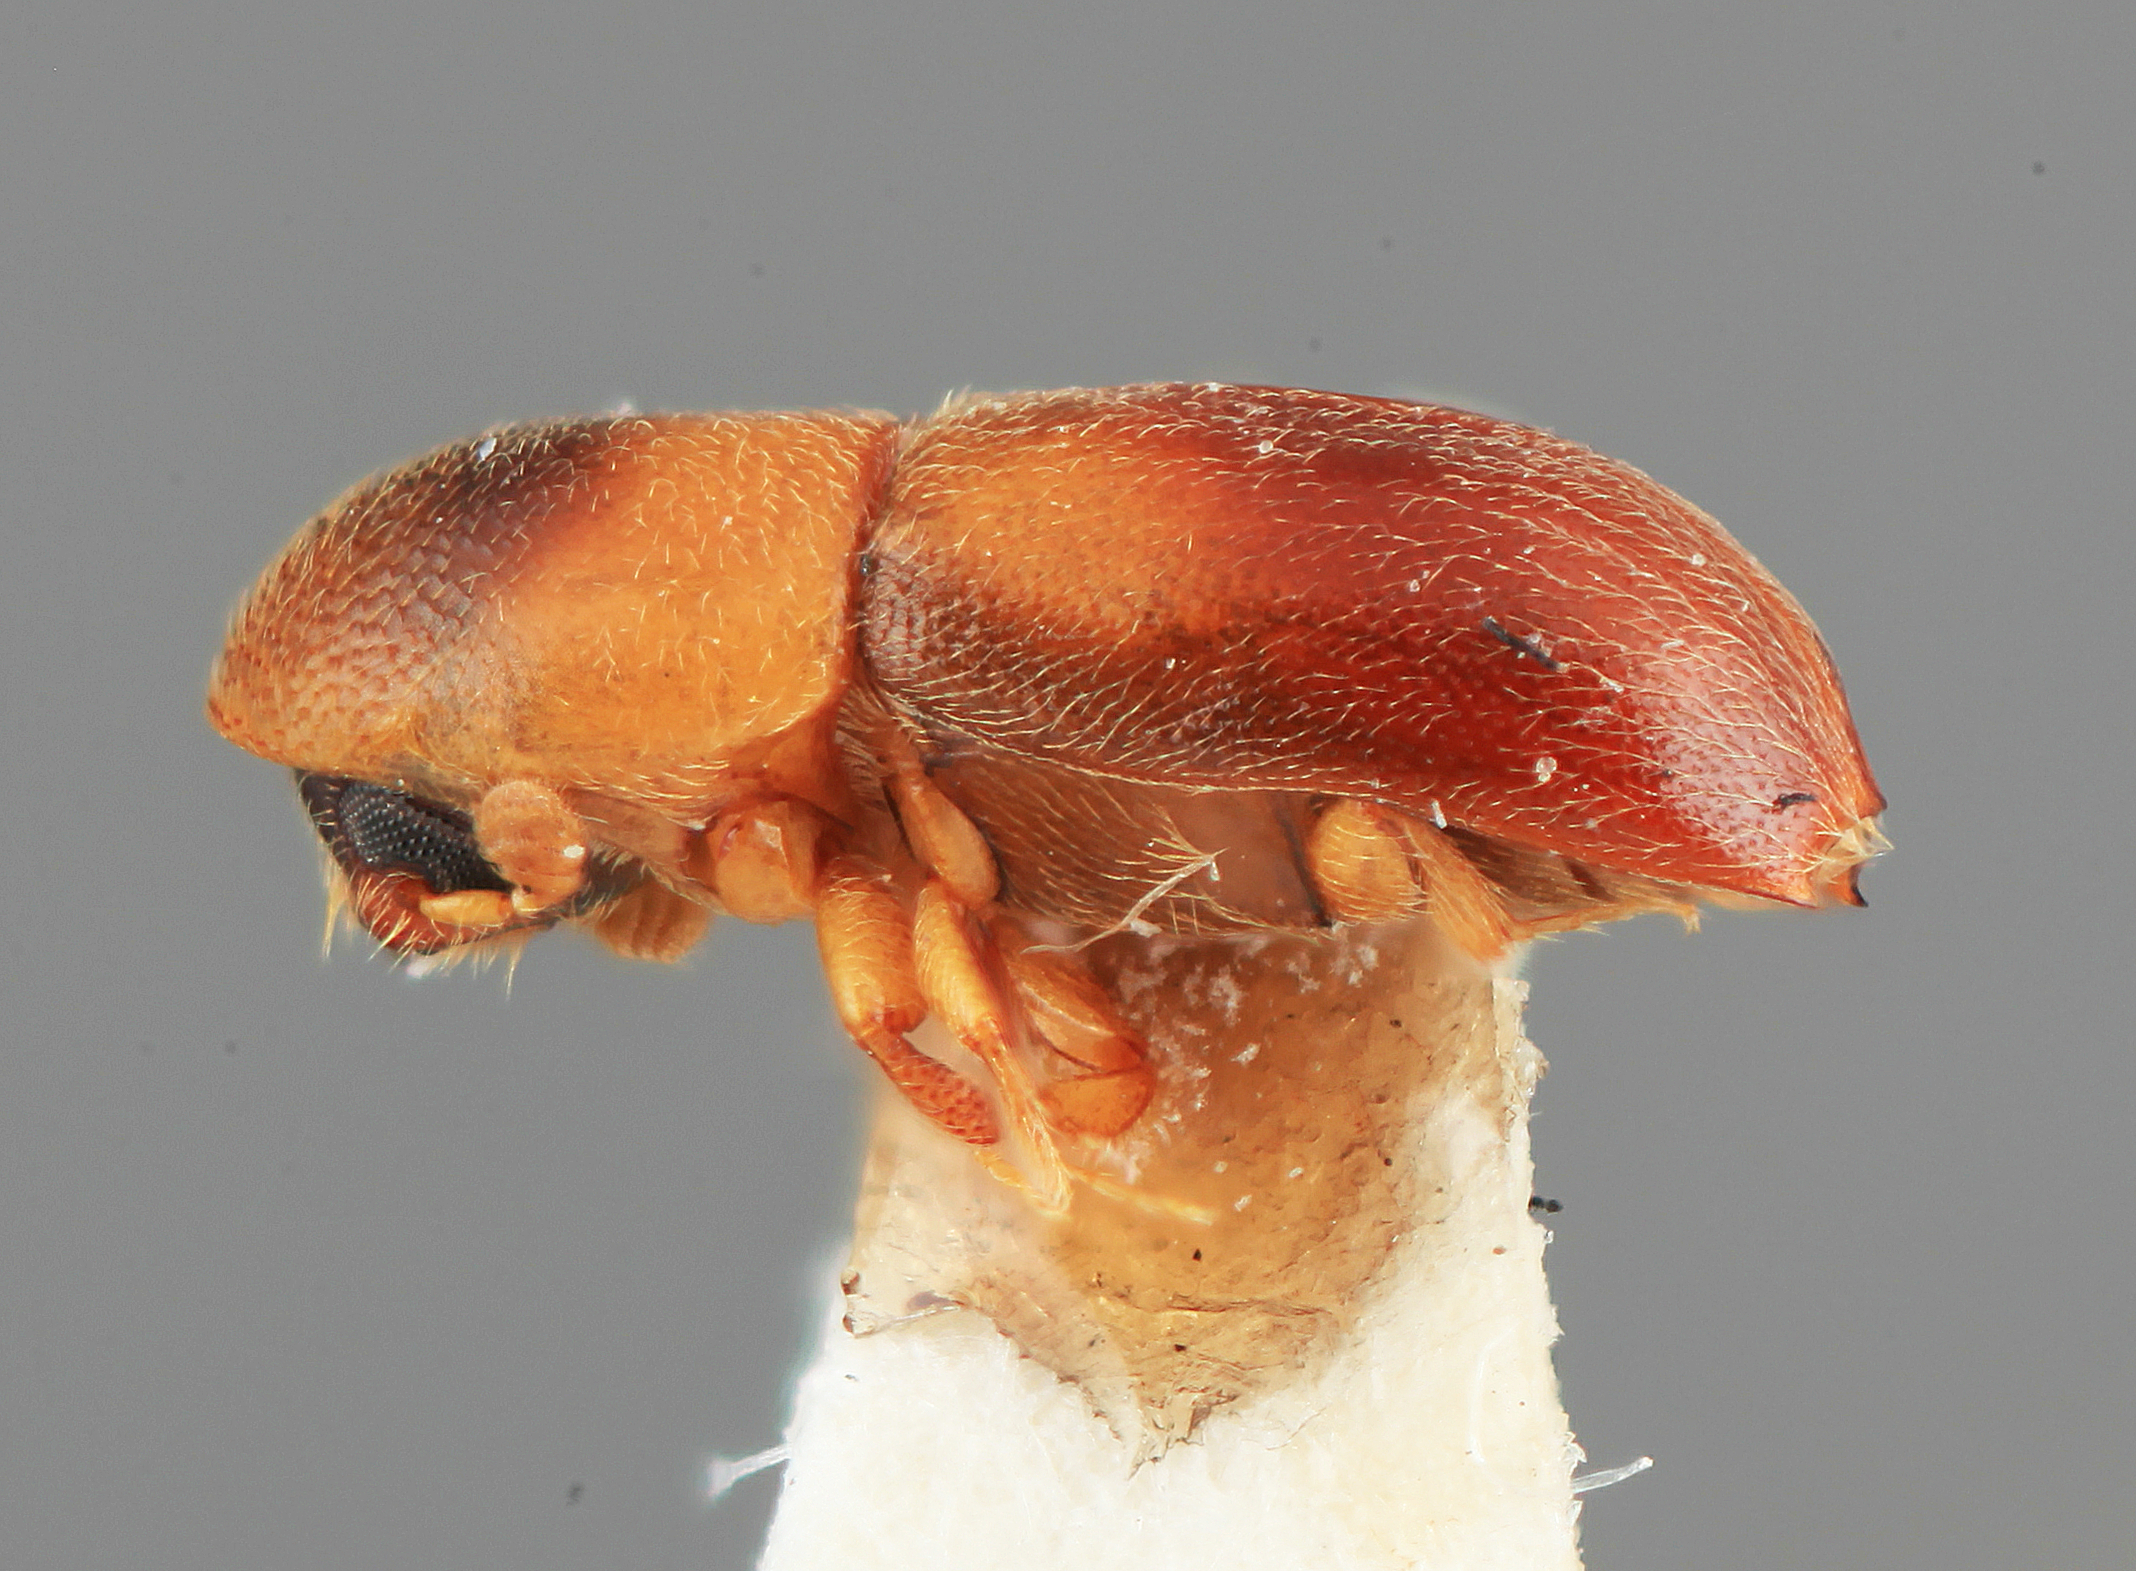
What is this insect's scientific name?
Gnathorus tibetensis
